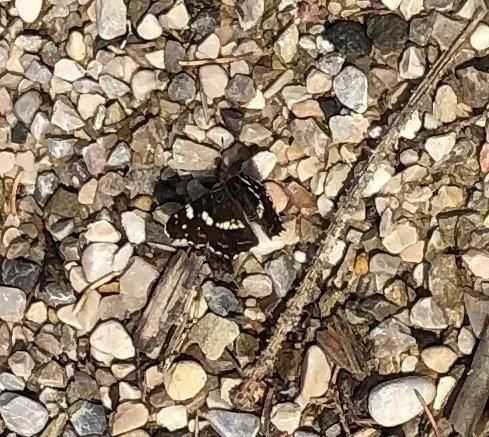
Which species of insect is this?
Araschnia levana
